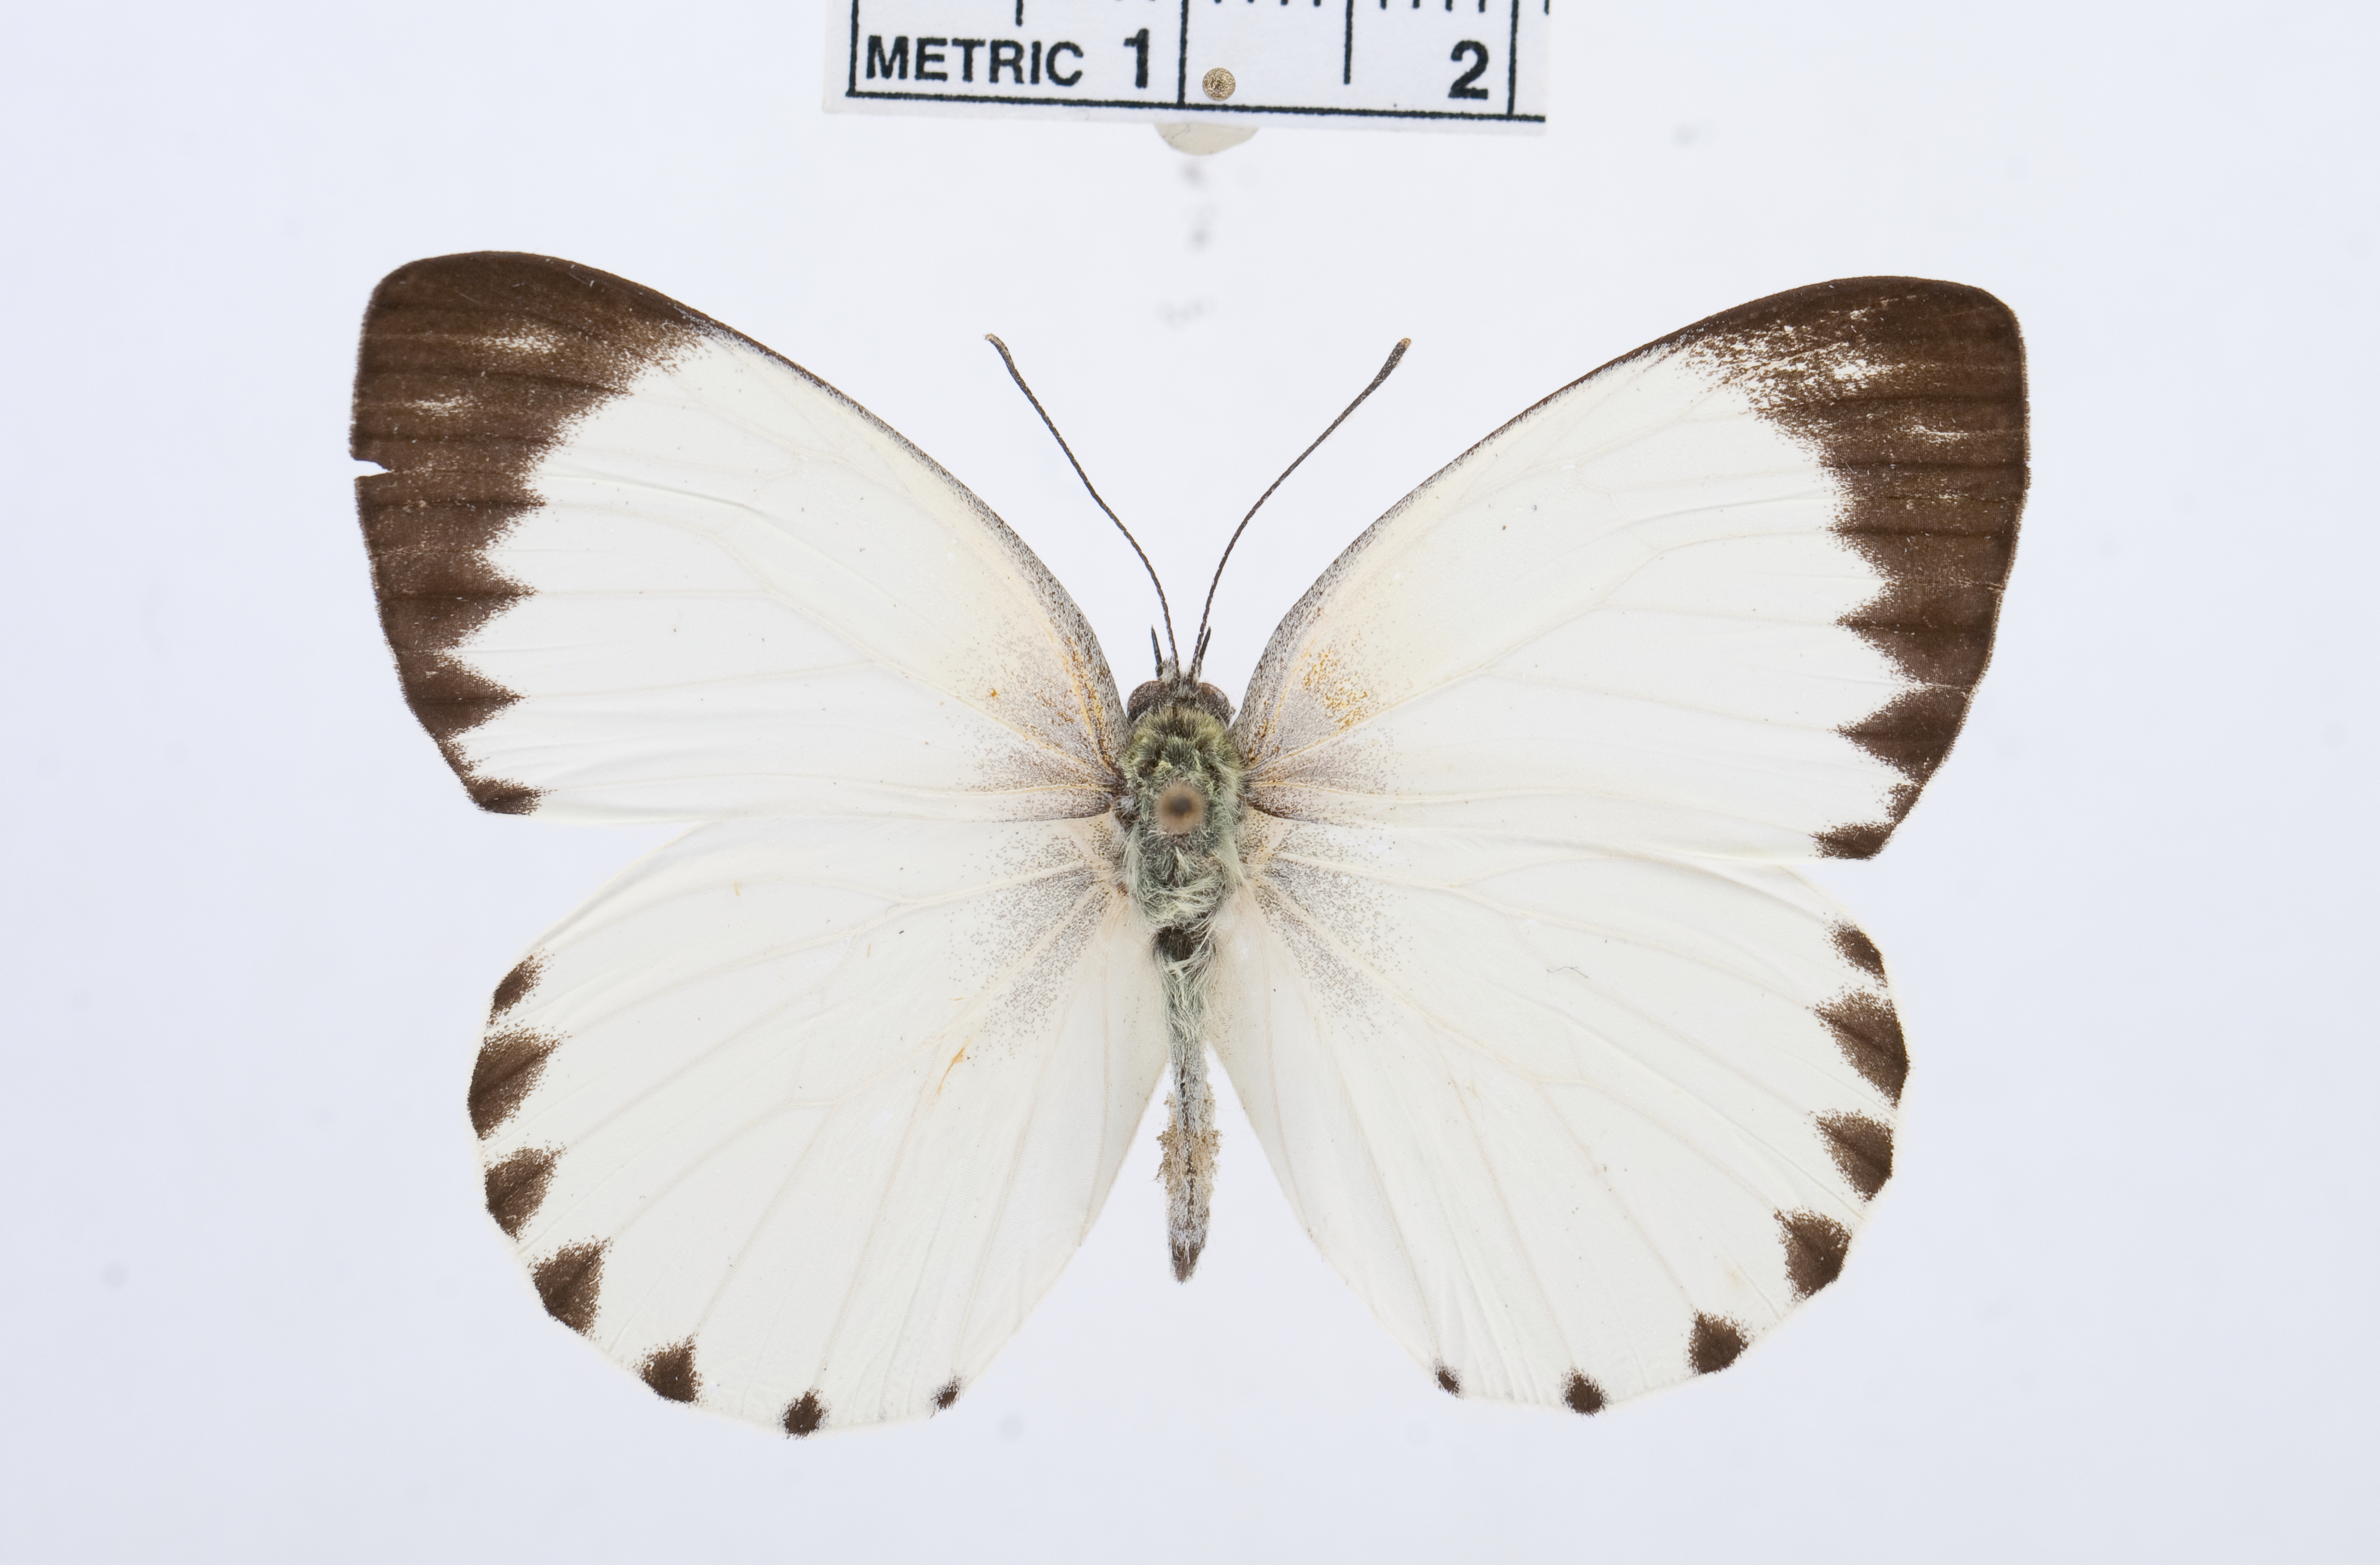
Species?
Appias phaola
